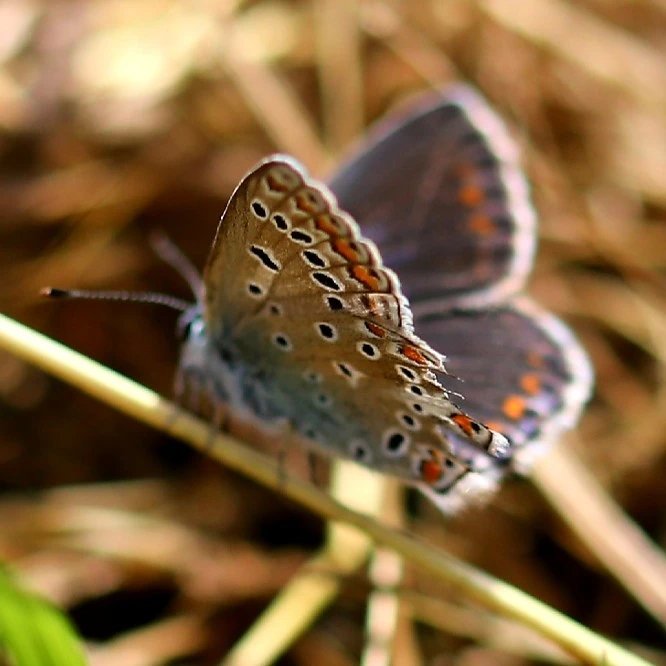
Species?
Polyommatus icarus
